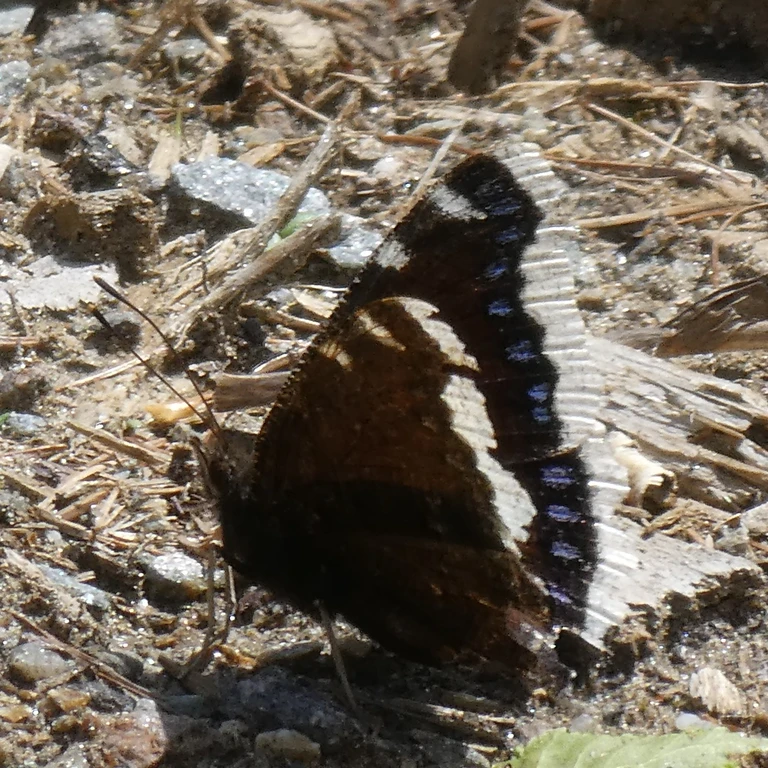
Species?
Nymphalis antiopa
